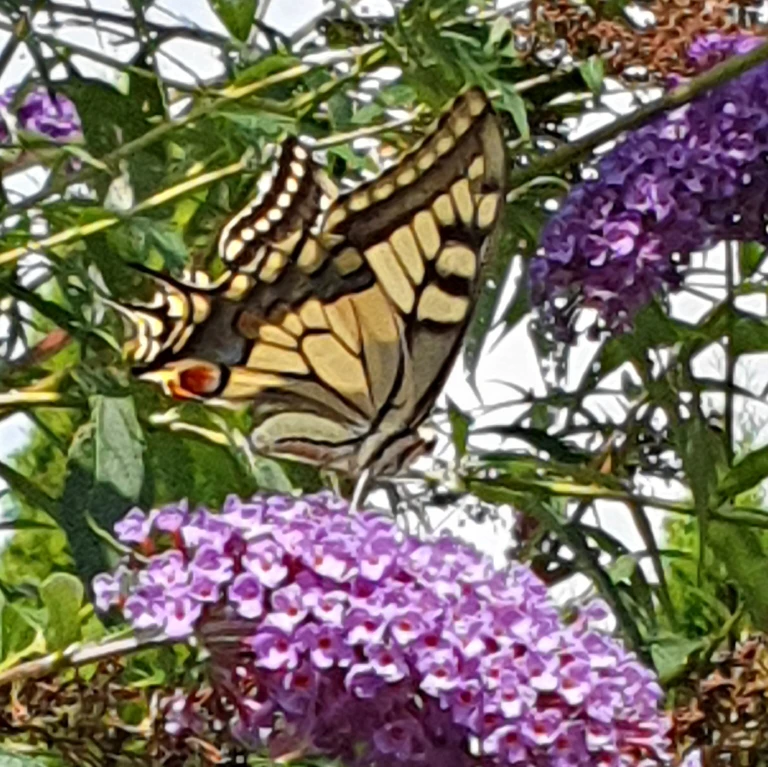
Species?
Papilio machaon
